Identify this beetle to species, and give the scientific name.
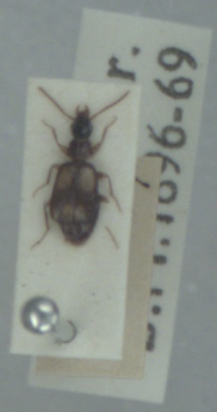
Calodromius spilotus
